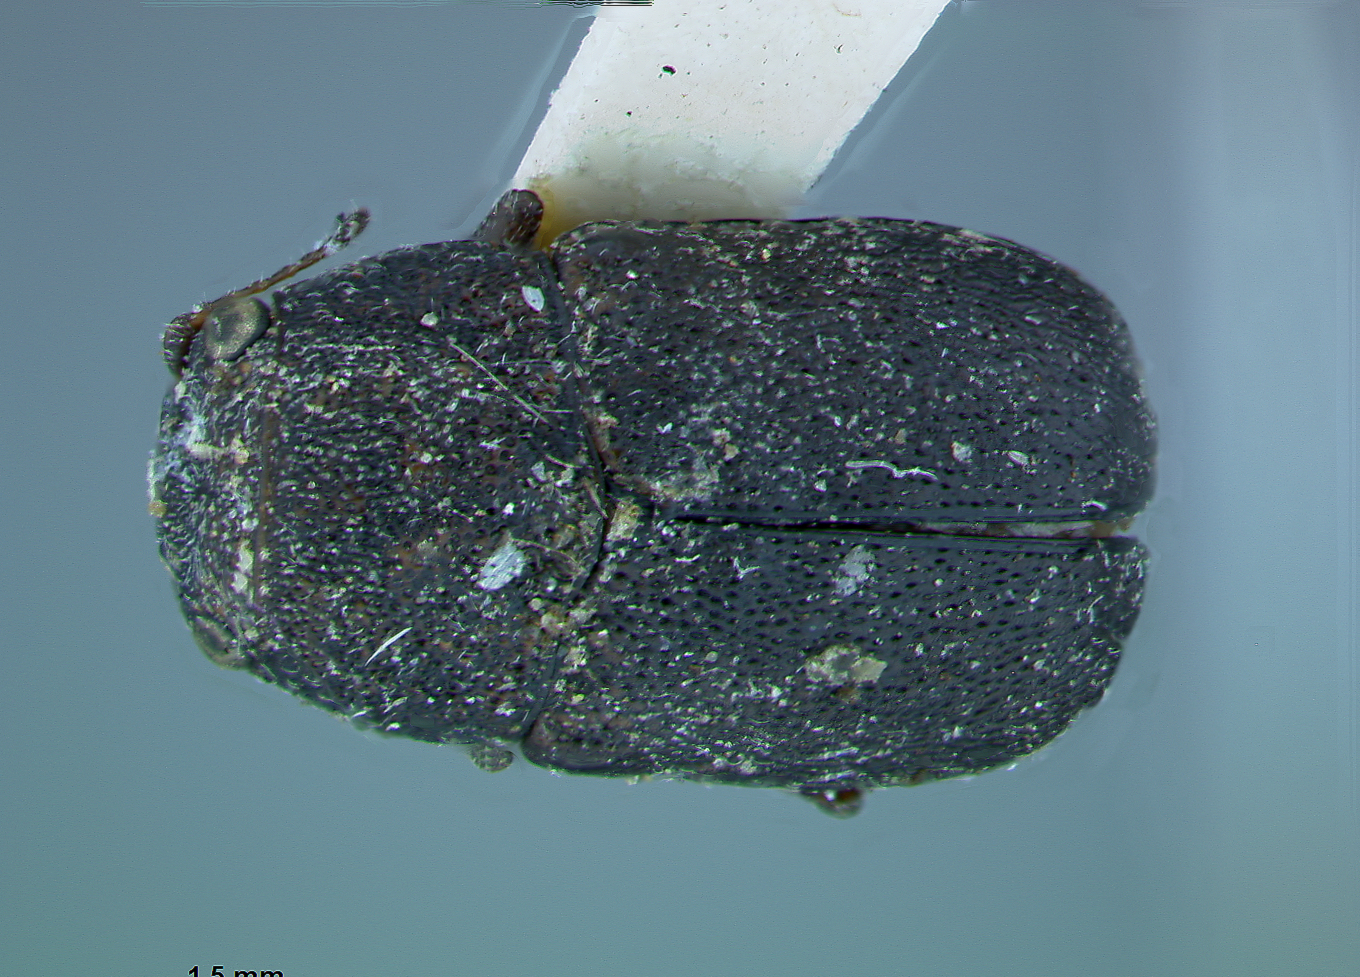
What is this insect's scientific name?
Pachybrachys microps
